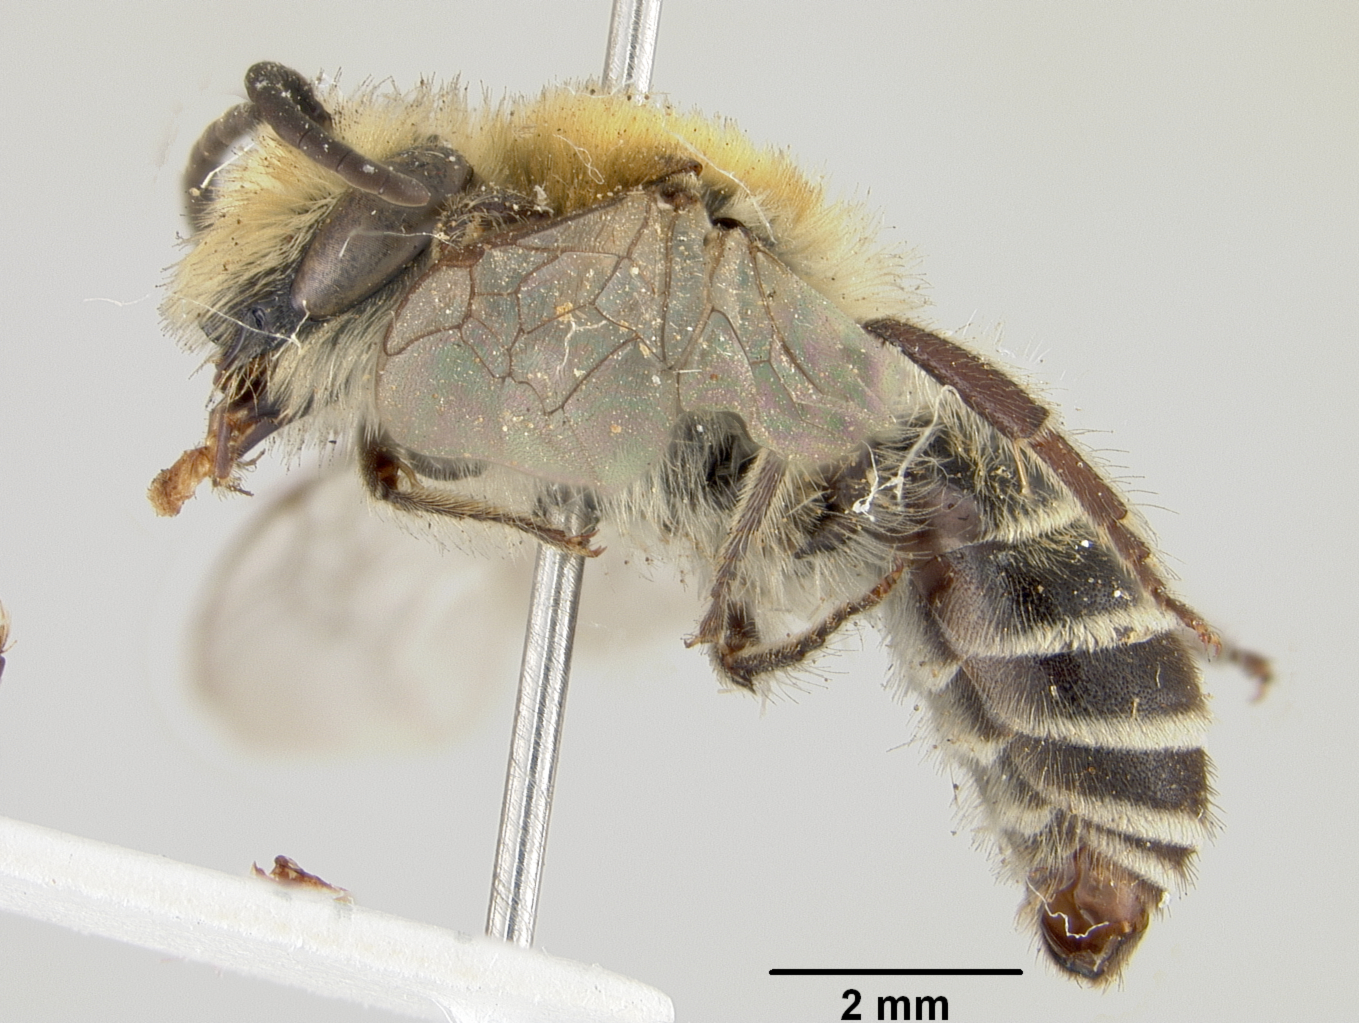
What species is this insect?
Colletes honoratus
